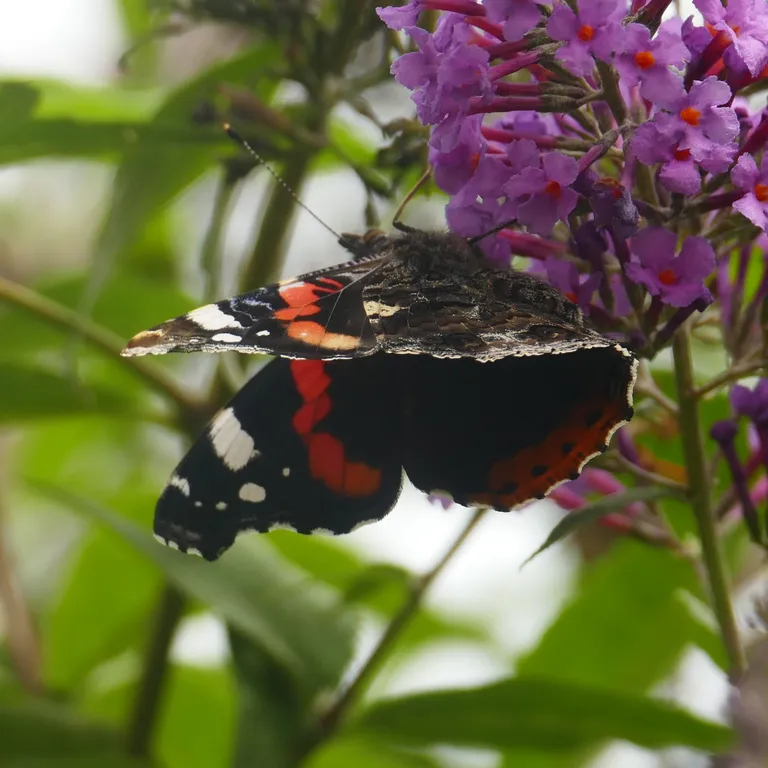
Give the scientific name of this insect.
Vanessa atalanta
